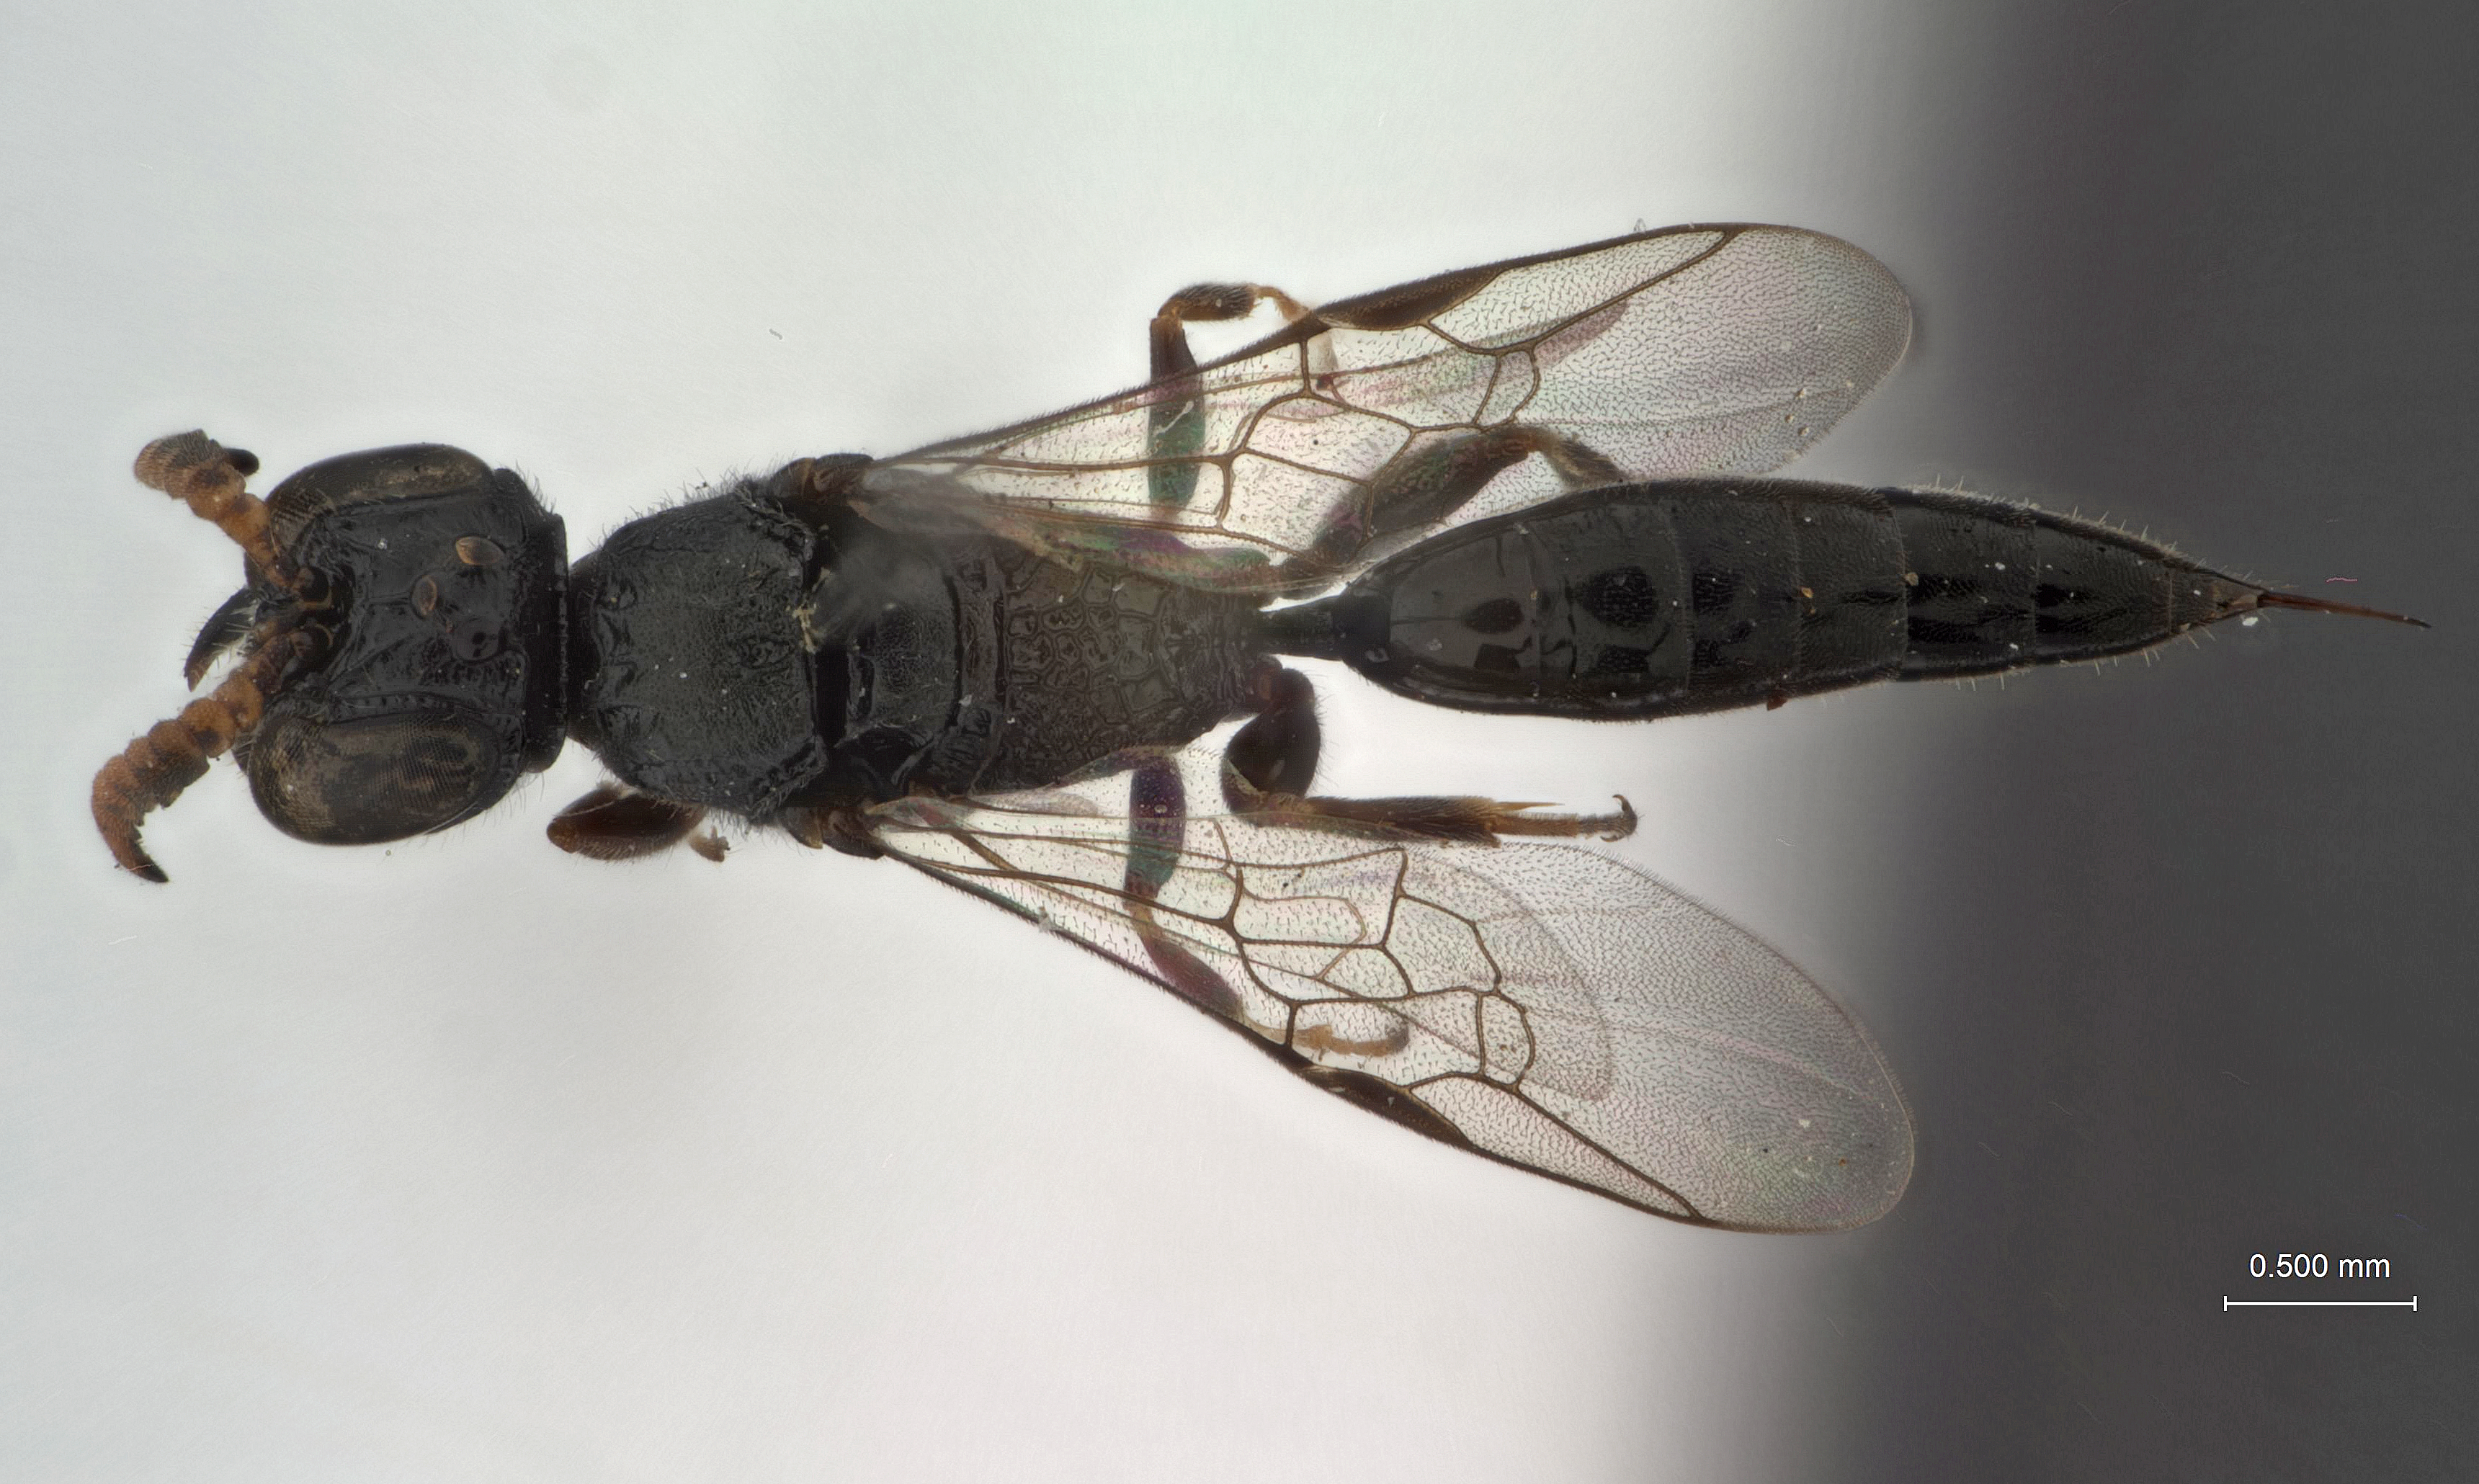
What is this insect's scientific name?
Polemistus antennatus
